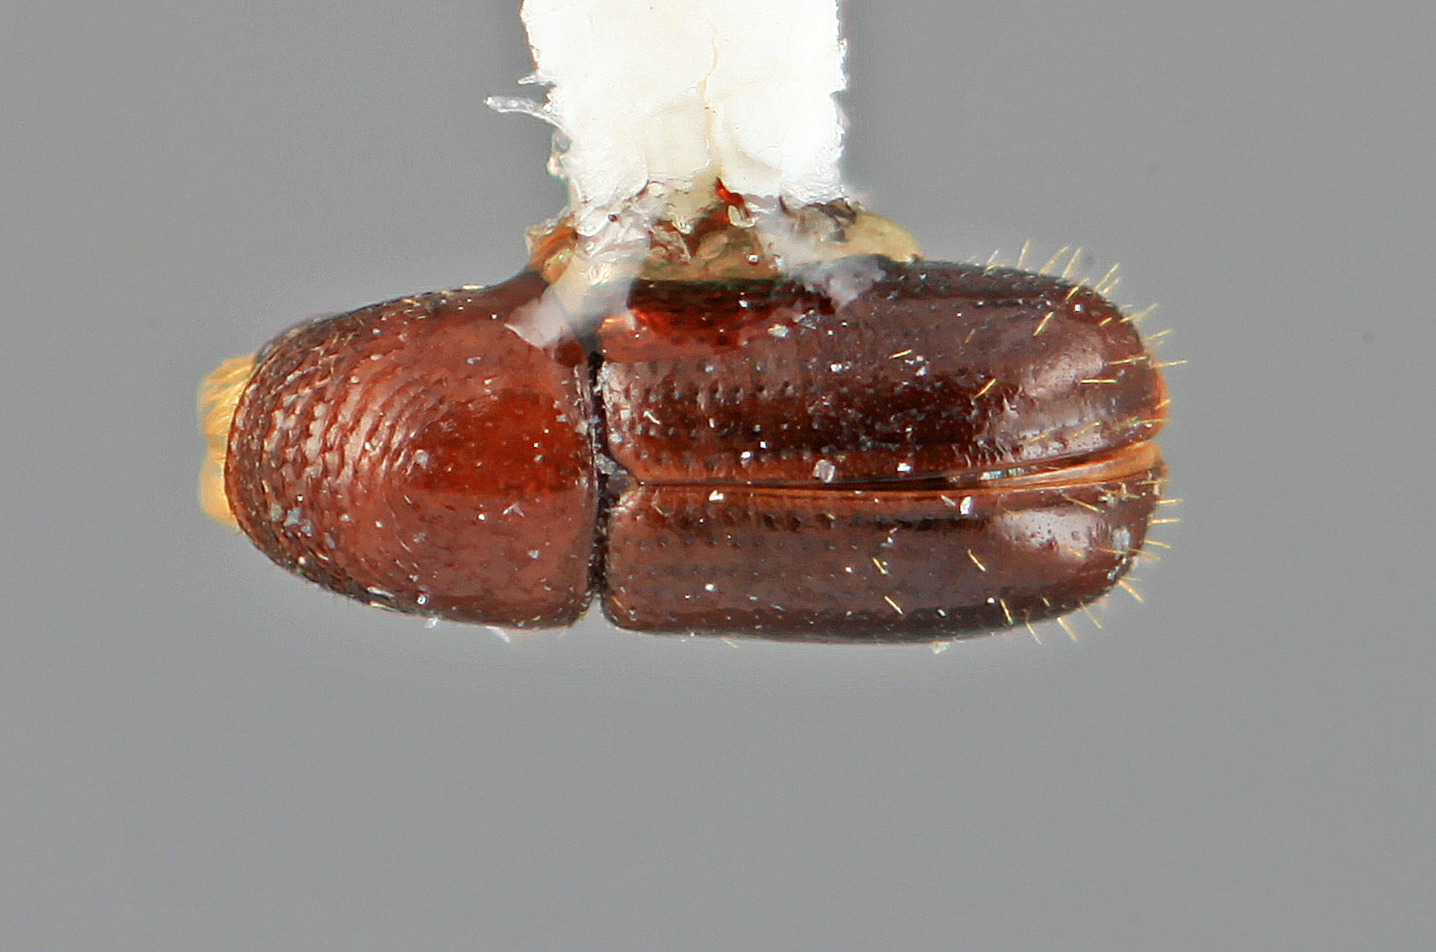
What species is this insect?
Araptus vesculus
